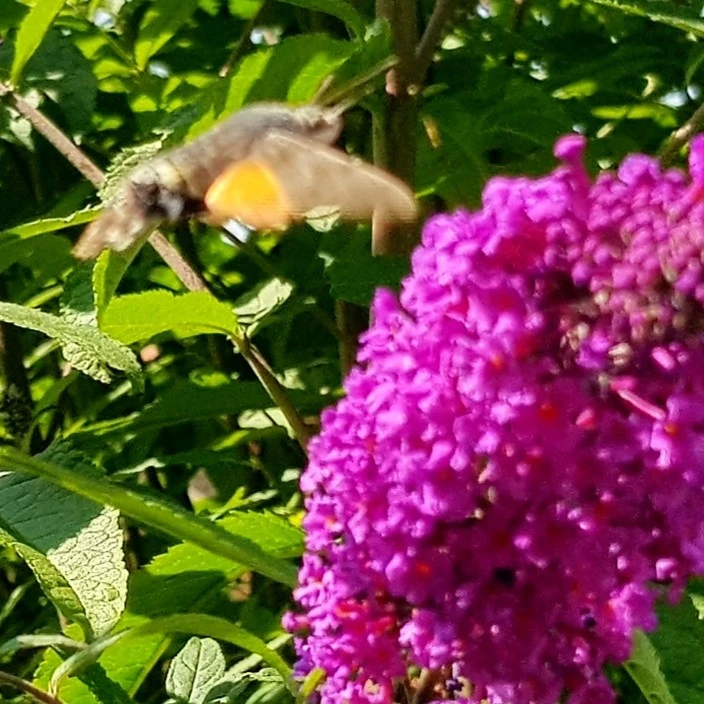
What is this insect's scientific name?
Macroglossum stellatarum
